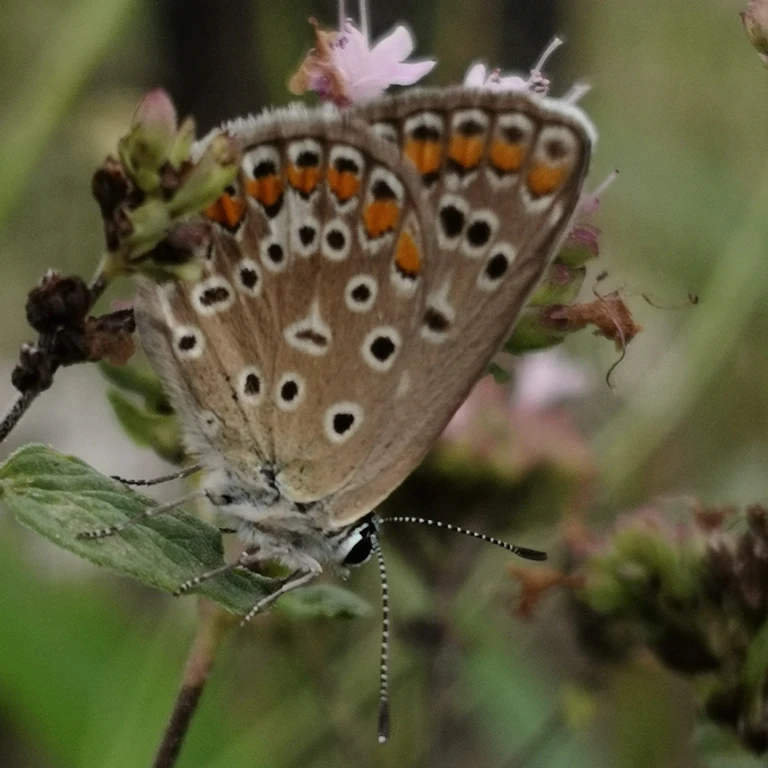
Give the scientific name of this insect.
Polyommatus icarus
